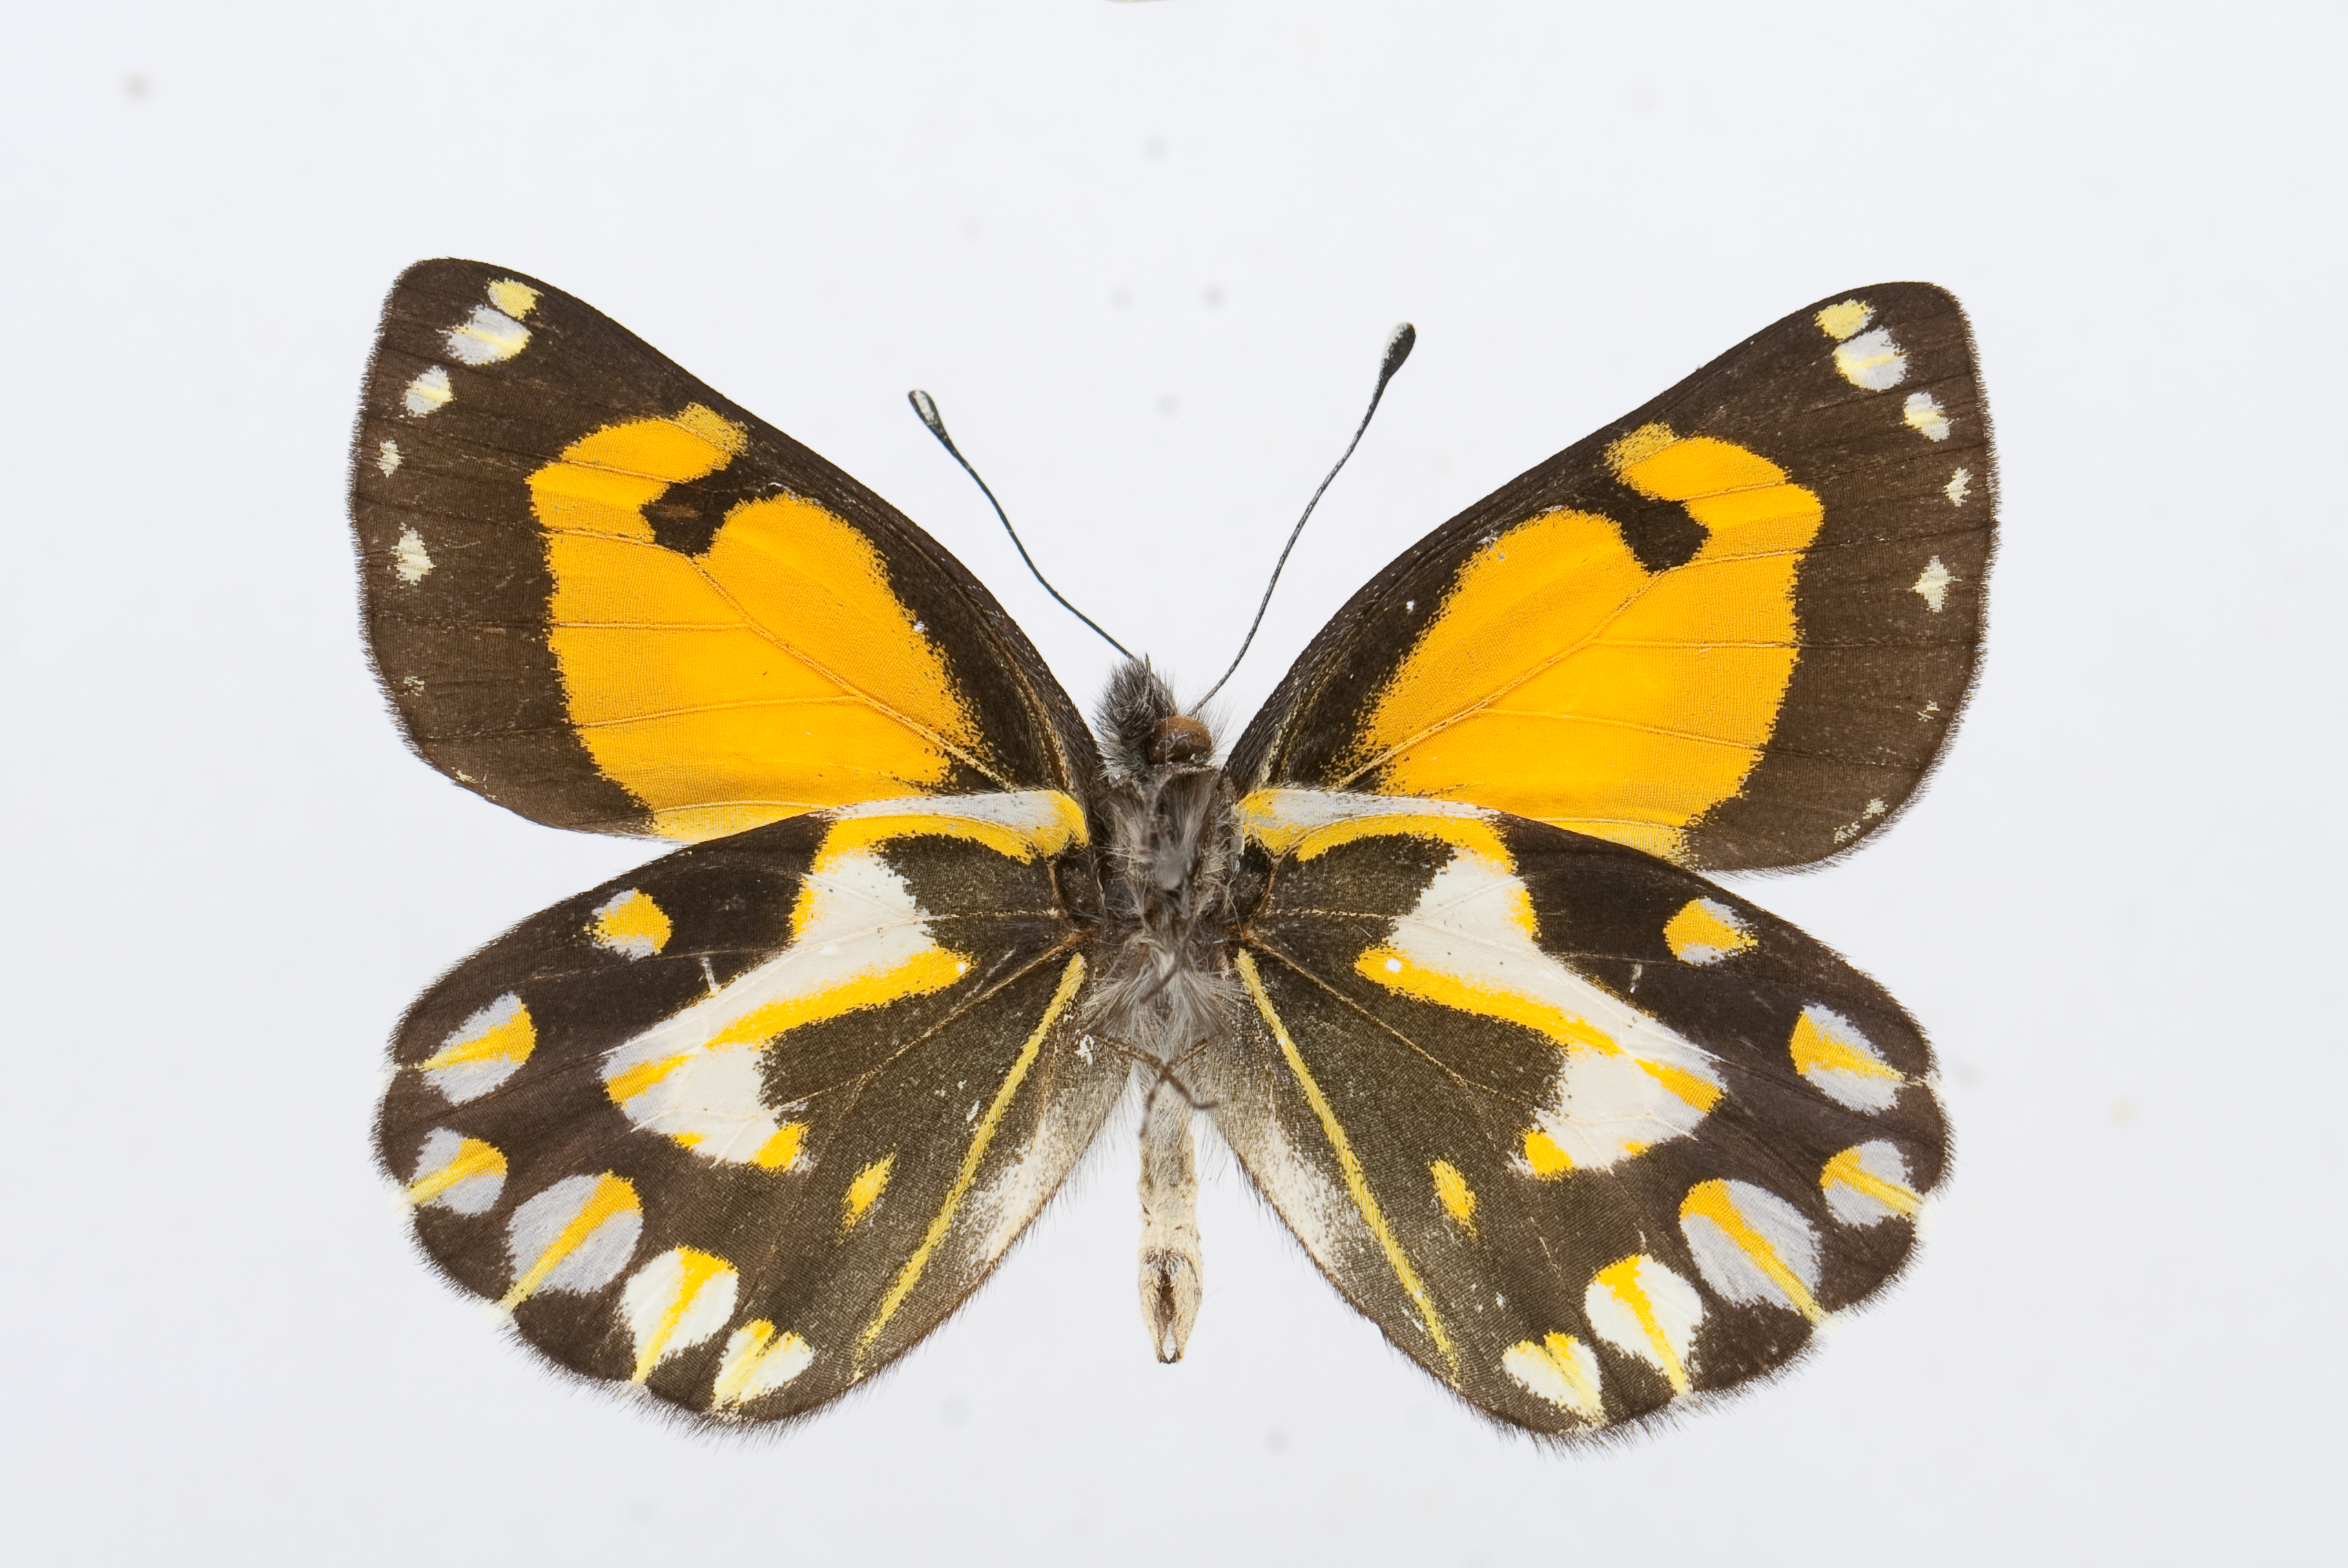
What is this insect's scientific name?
Delias eichhorni
